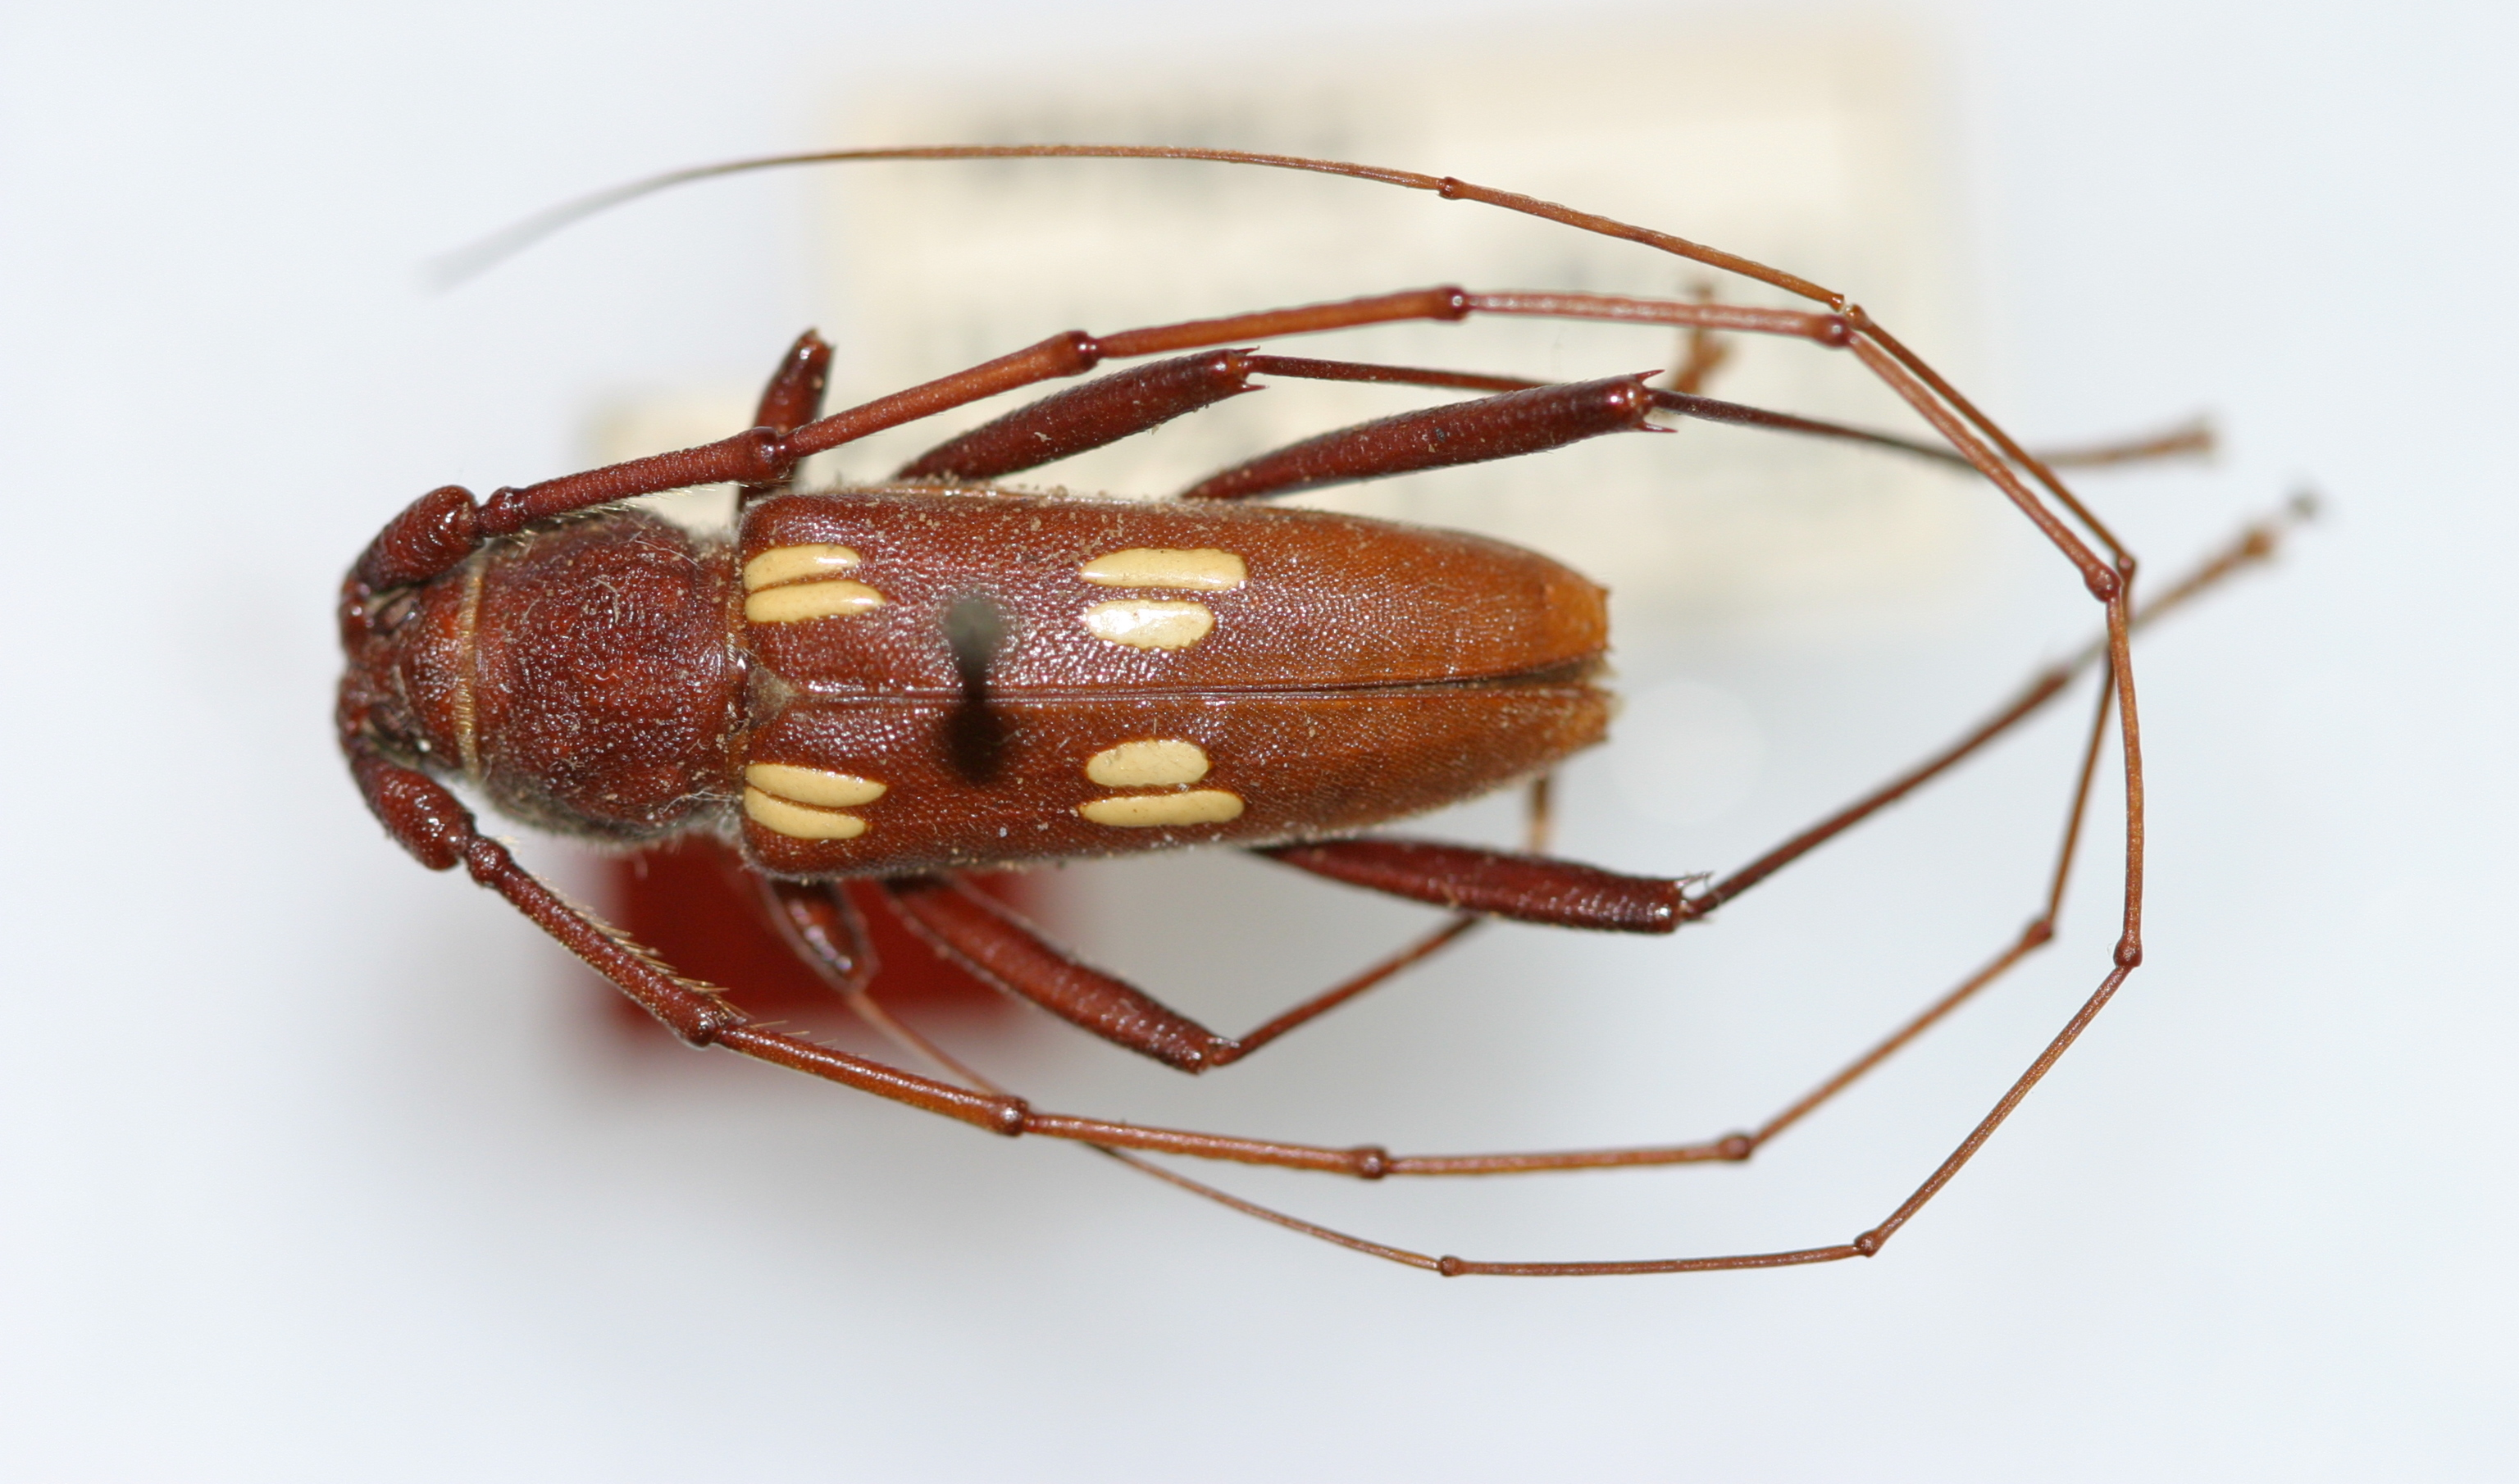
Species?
Eburia longicornis
